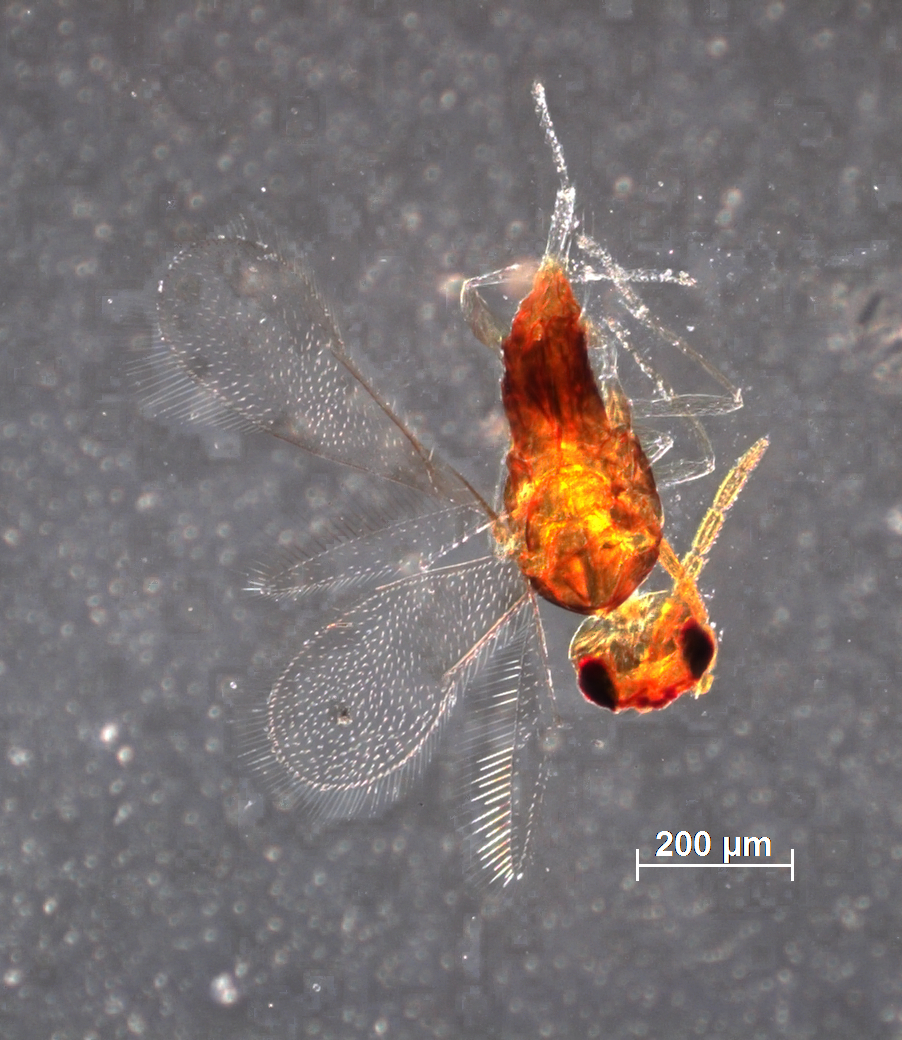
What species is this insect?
Encarsia aonidiae
